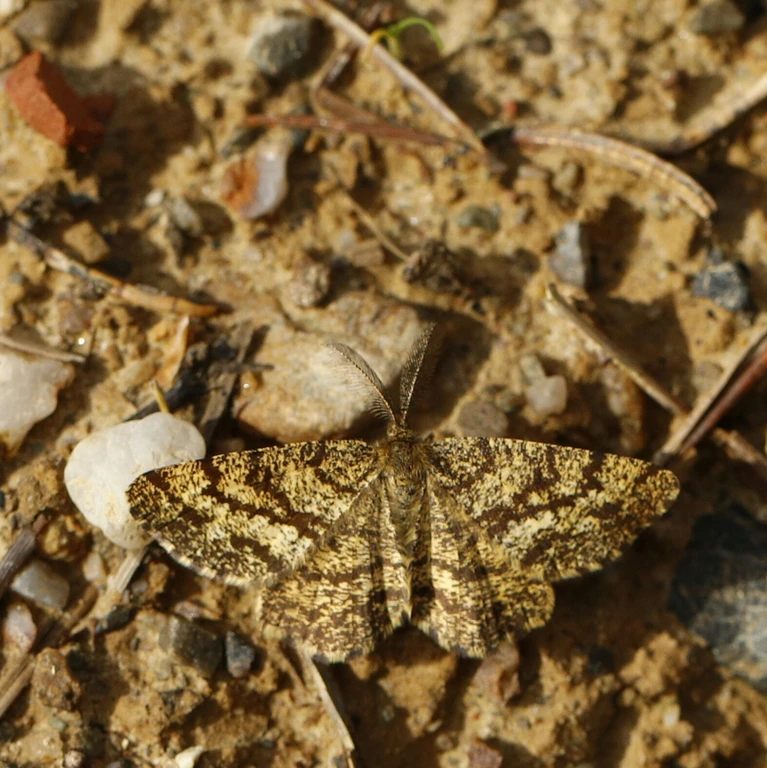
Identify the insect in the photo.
Ematurga atomaria
